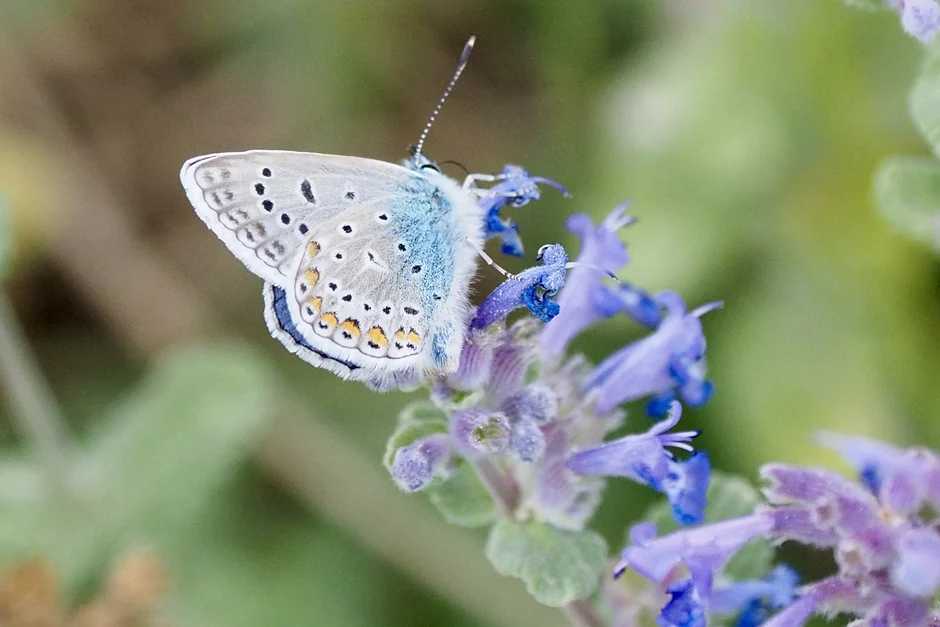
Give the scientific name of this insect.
Polyommatus icarus
